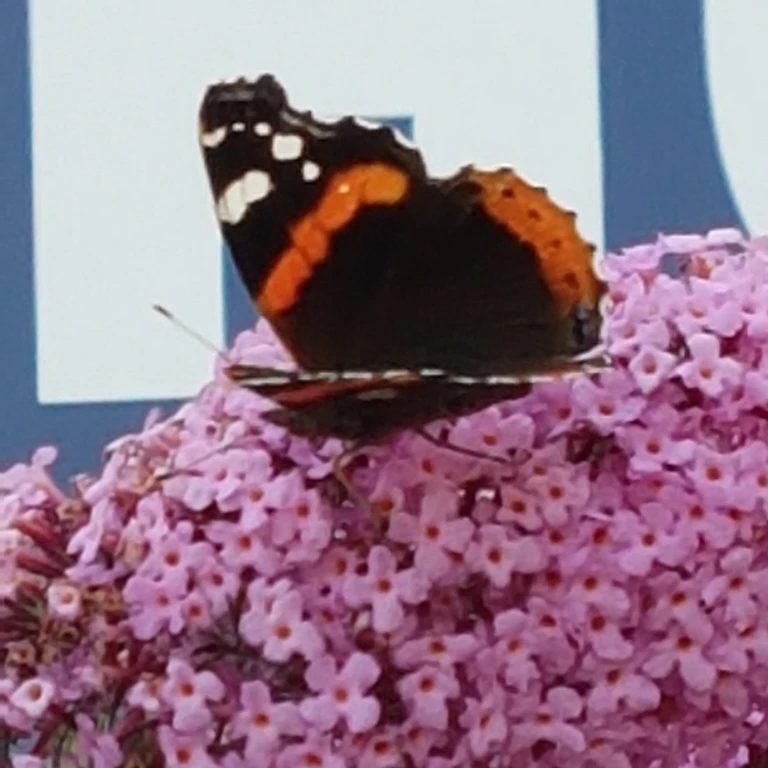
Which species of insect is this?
Vanessa atalanta
